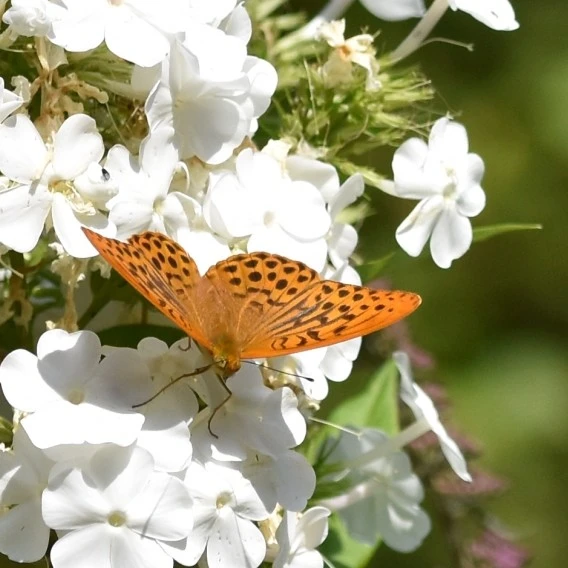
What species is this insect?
Argynnis paphia
